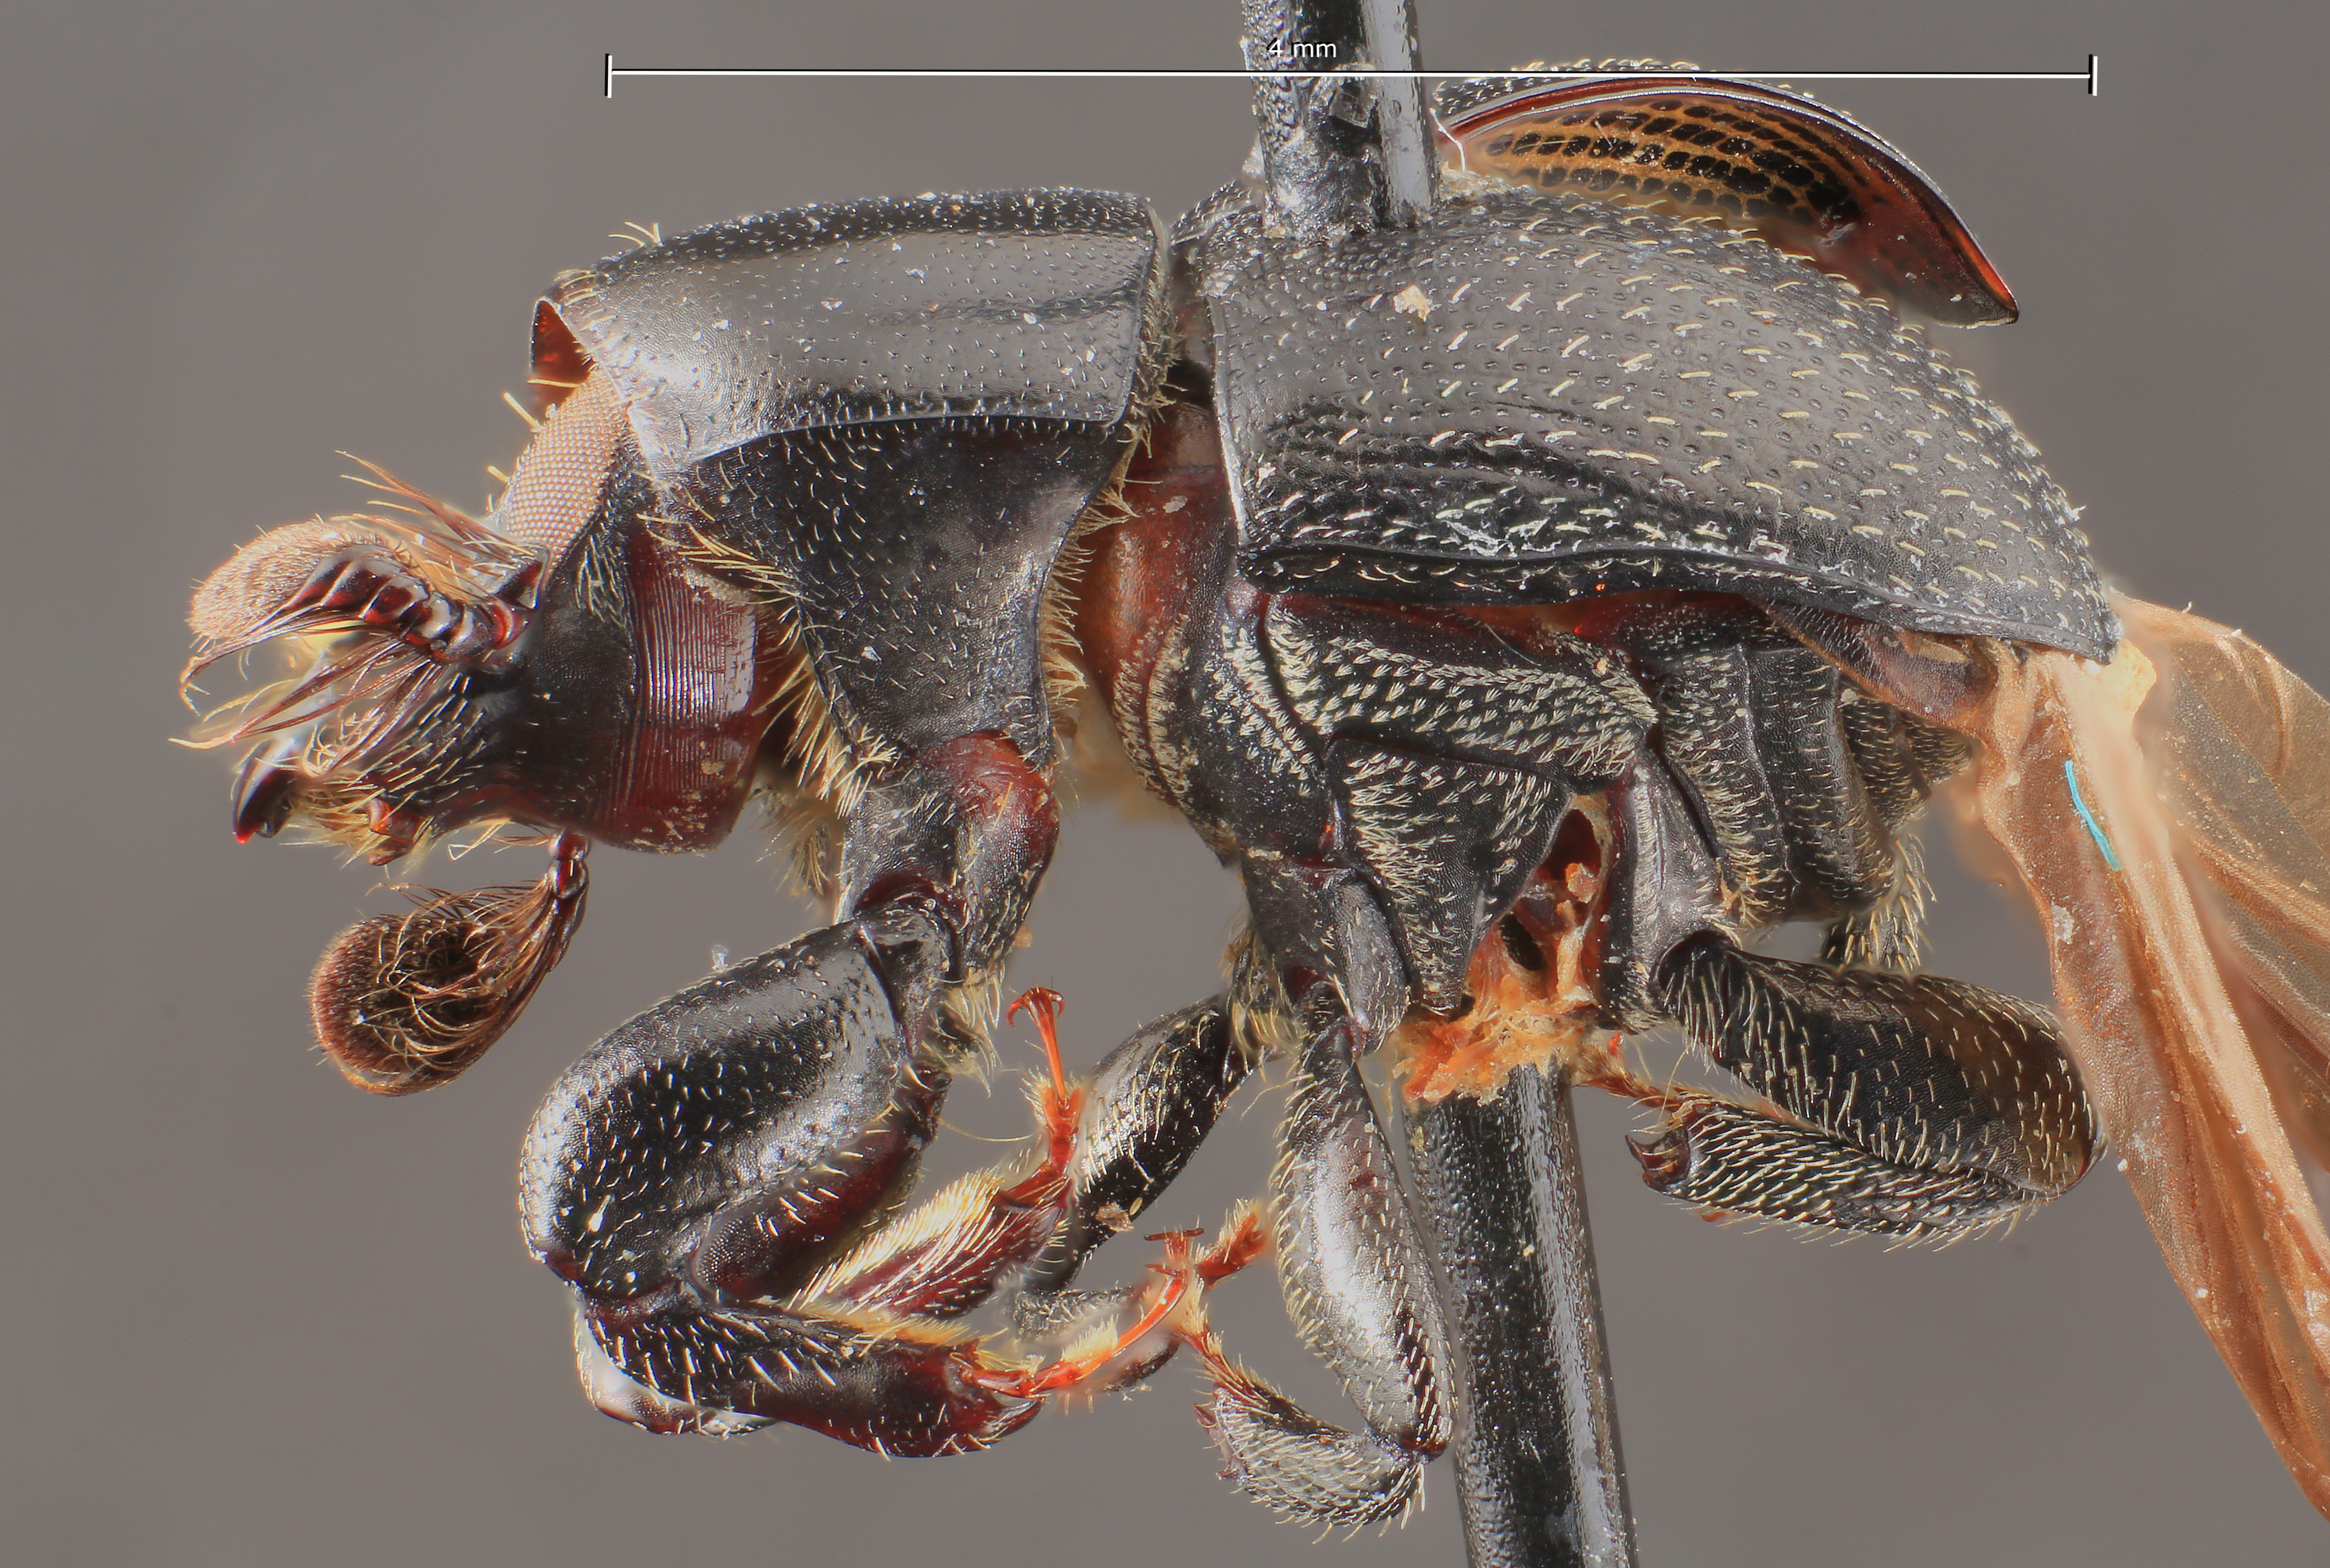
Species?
Camptocerus petrovi
